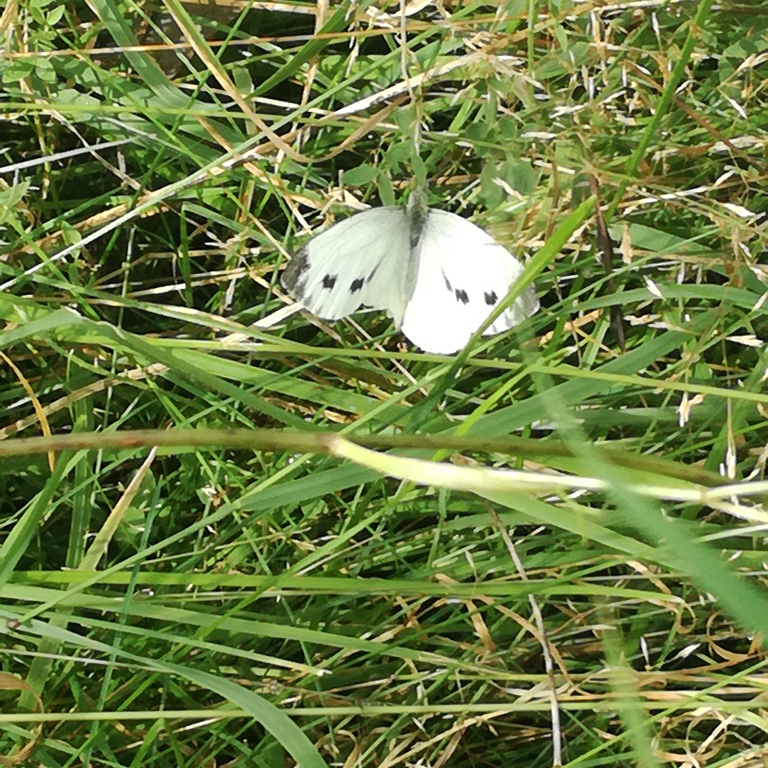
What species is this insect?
Pieris napi
